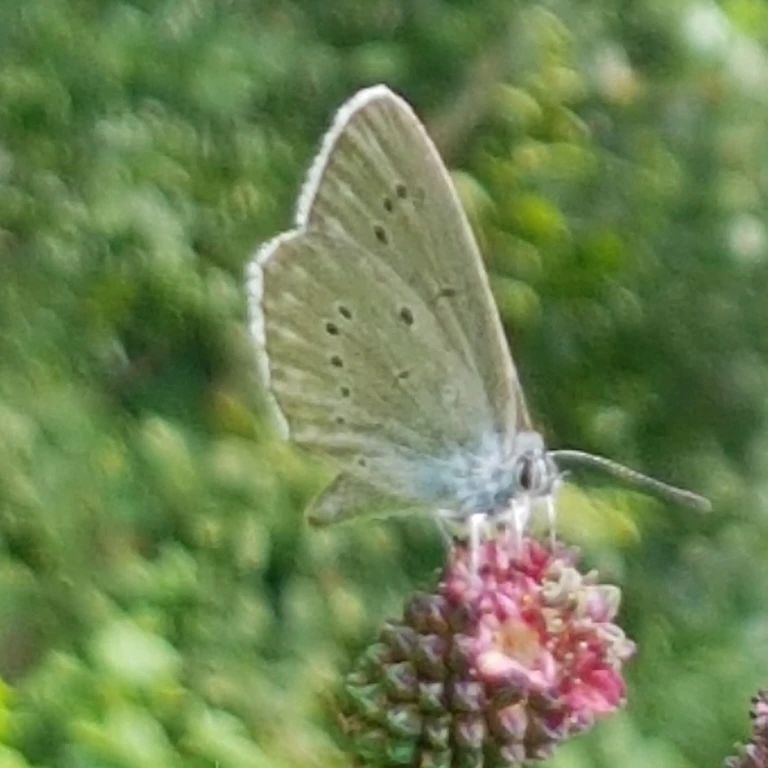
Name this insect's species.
Phengaris teleius
